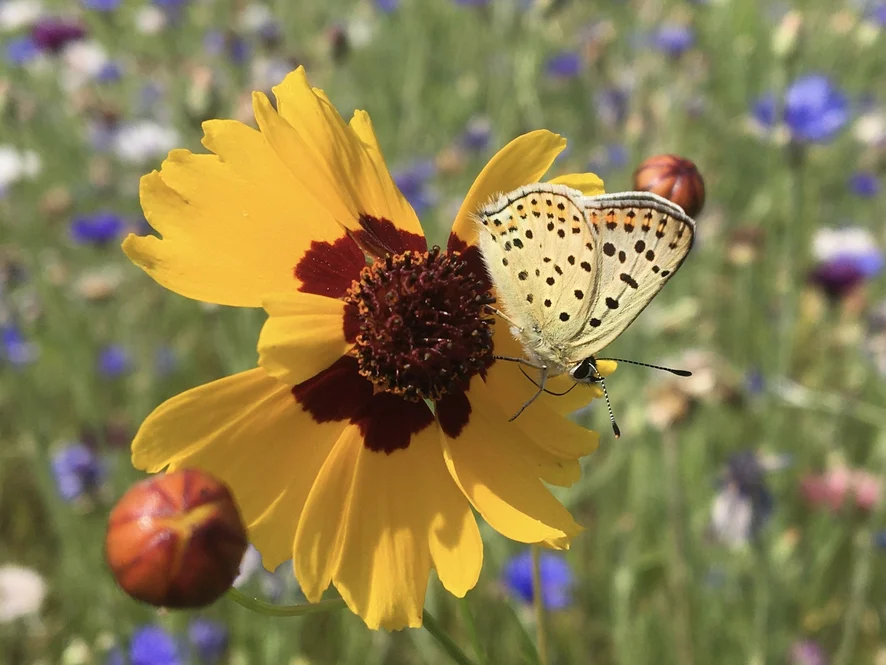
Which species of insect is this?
Lycaena tityrus (also Loweia tityrus)
